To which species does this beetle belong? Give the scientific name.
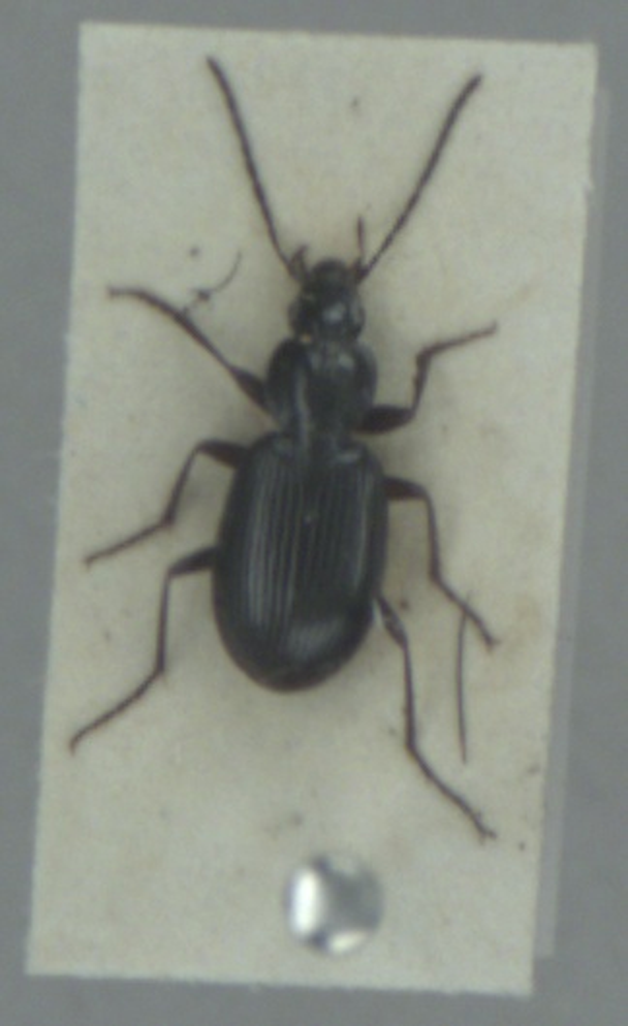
Agonum fuliginosum
